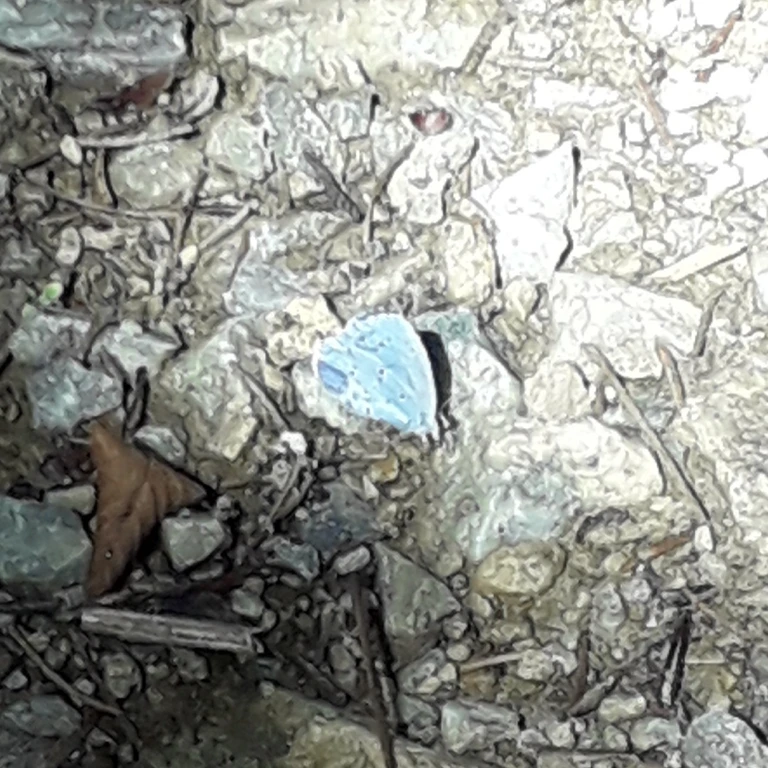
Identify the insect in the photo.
Celastrina argiolus
